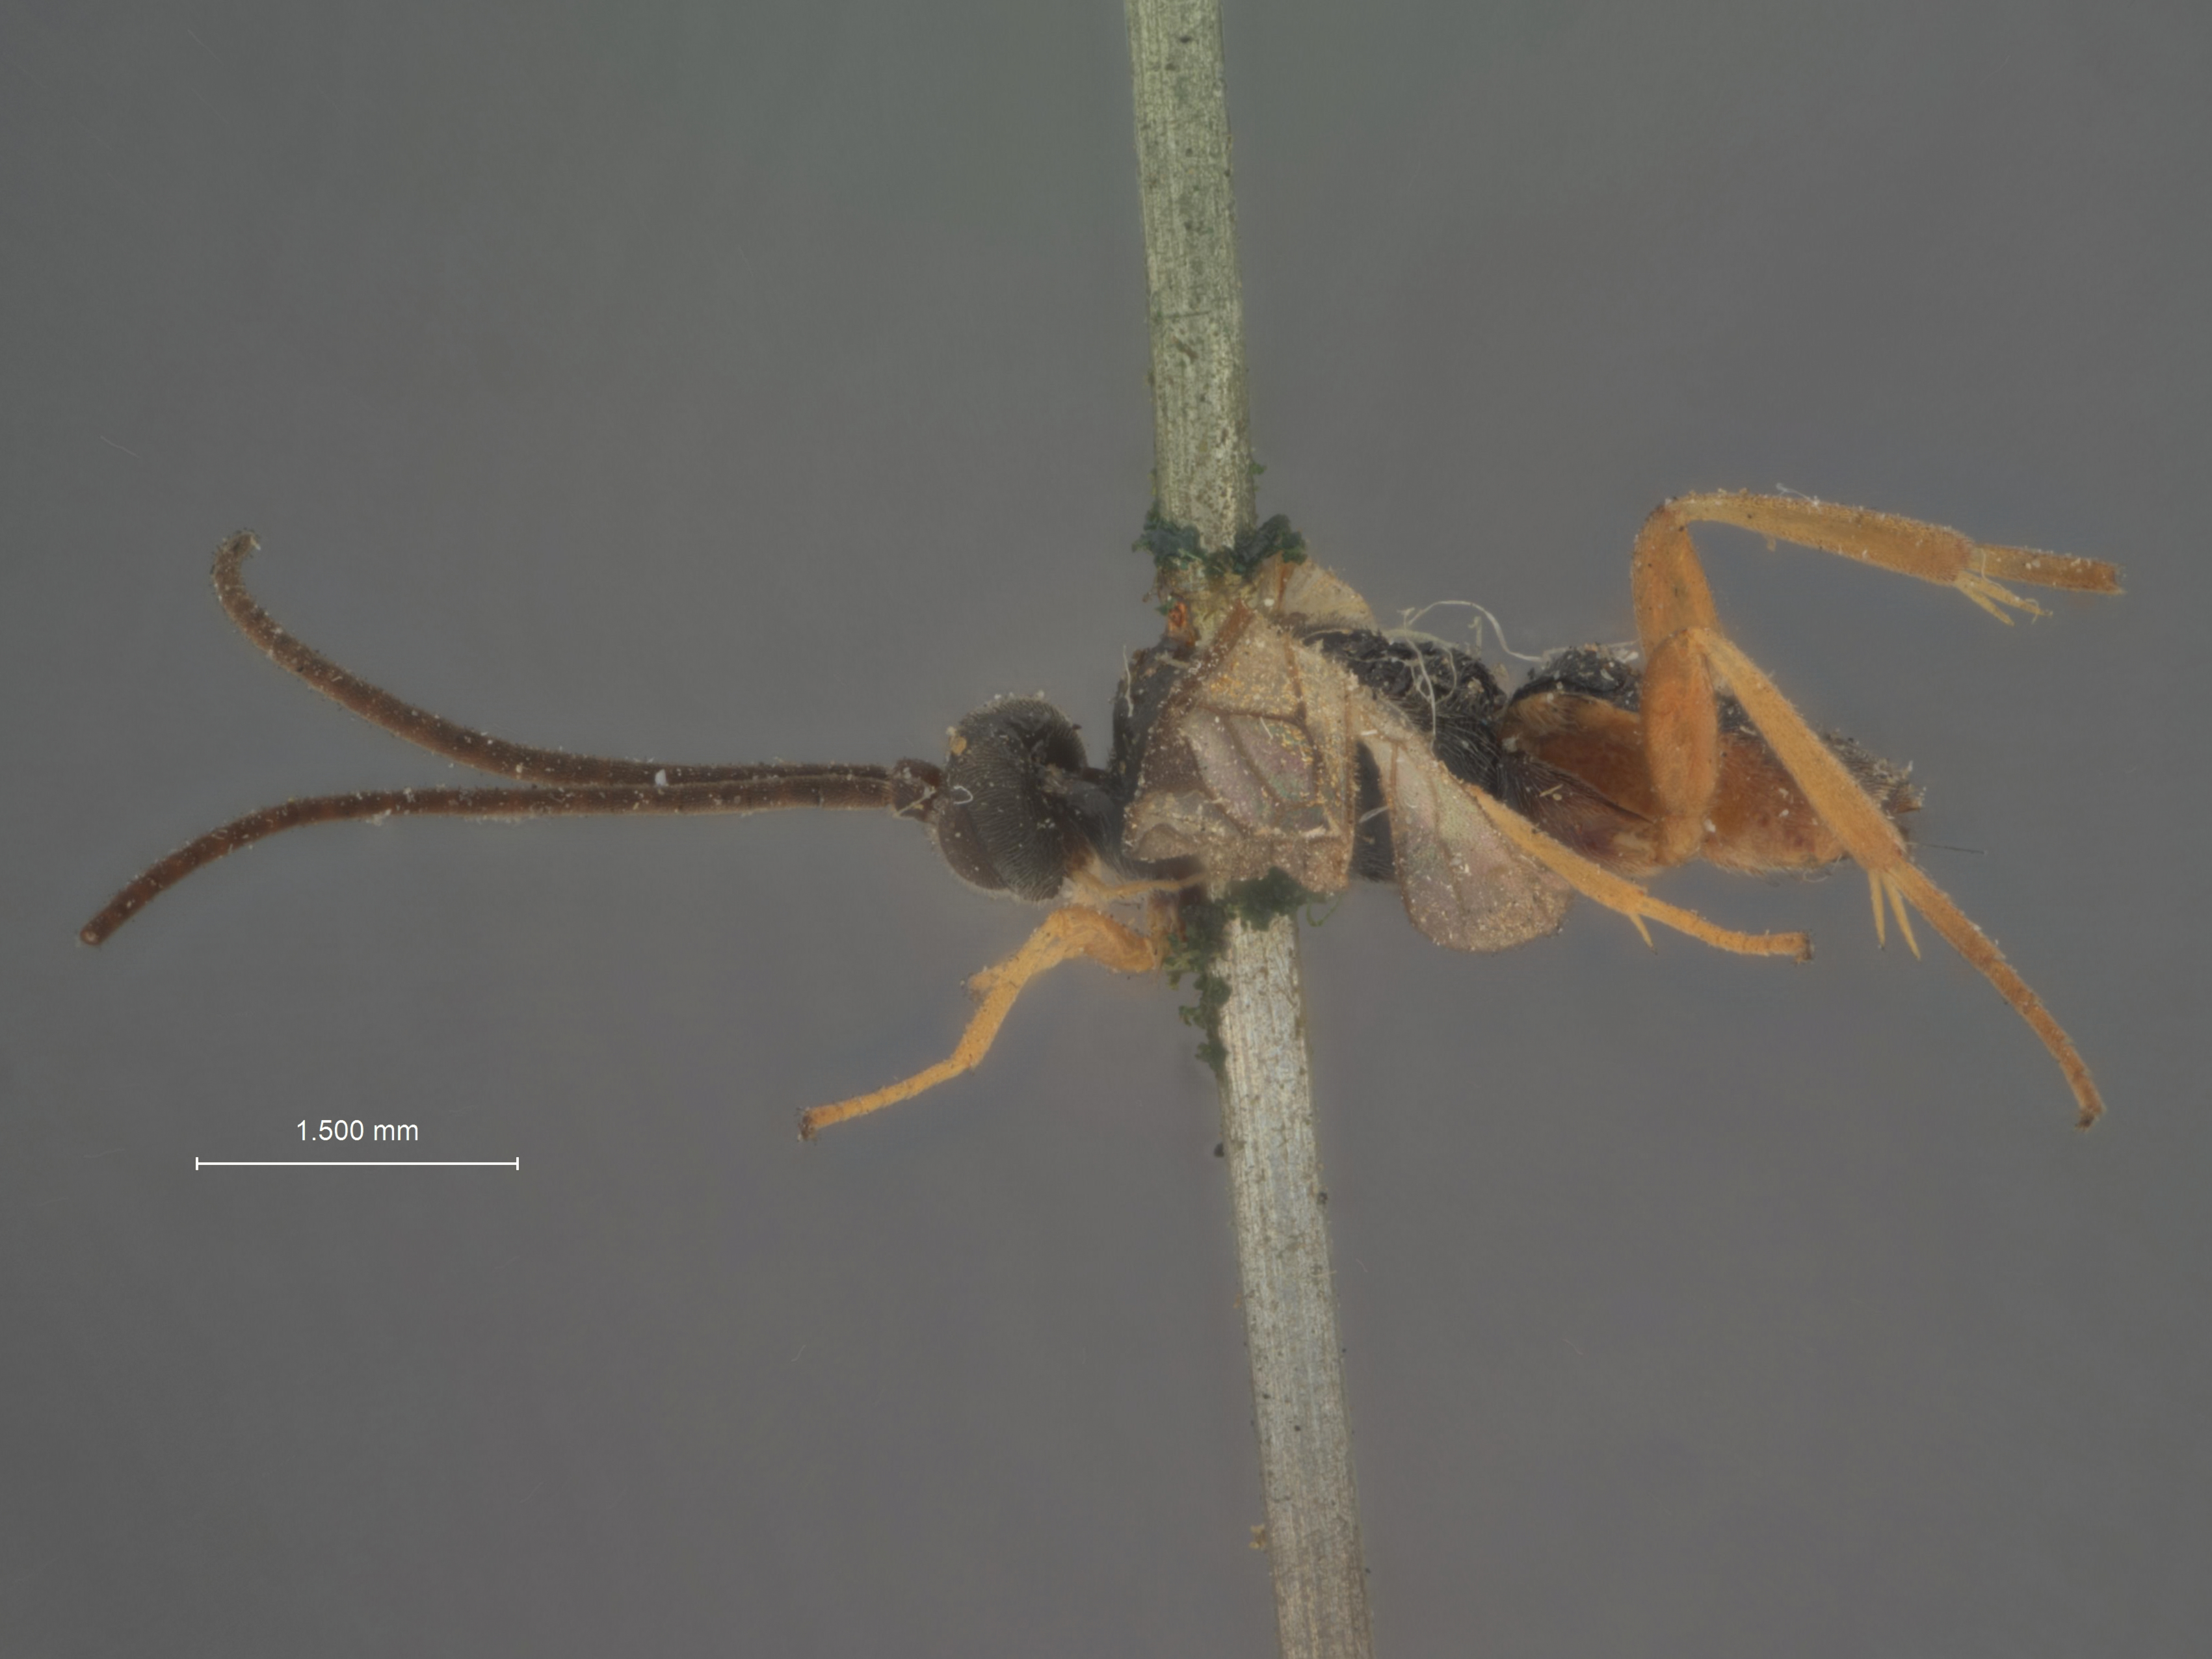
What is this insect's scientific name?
Microgaster gelechiae
